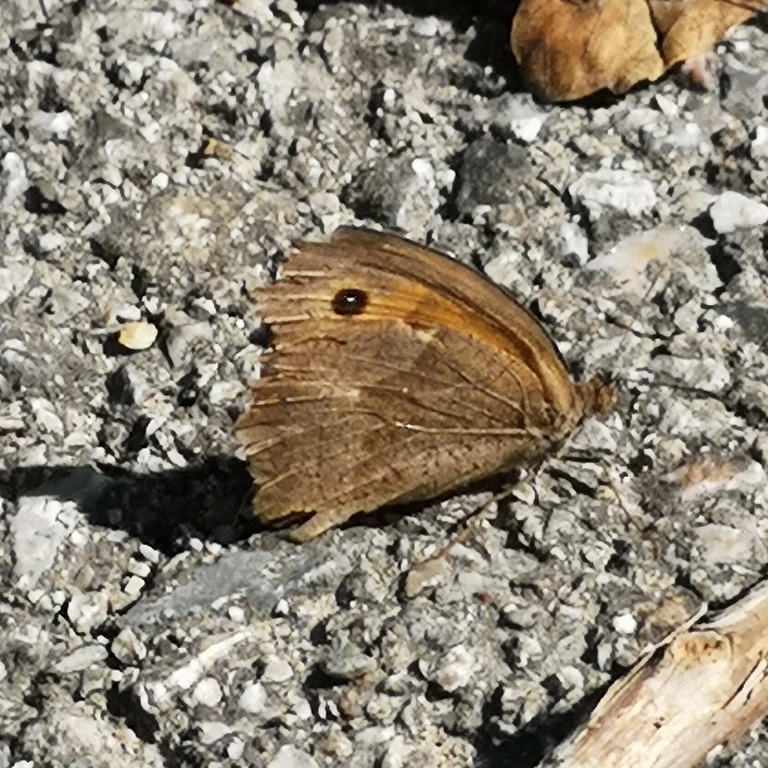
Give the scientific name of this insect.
Maniola jurtina
